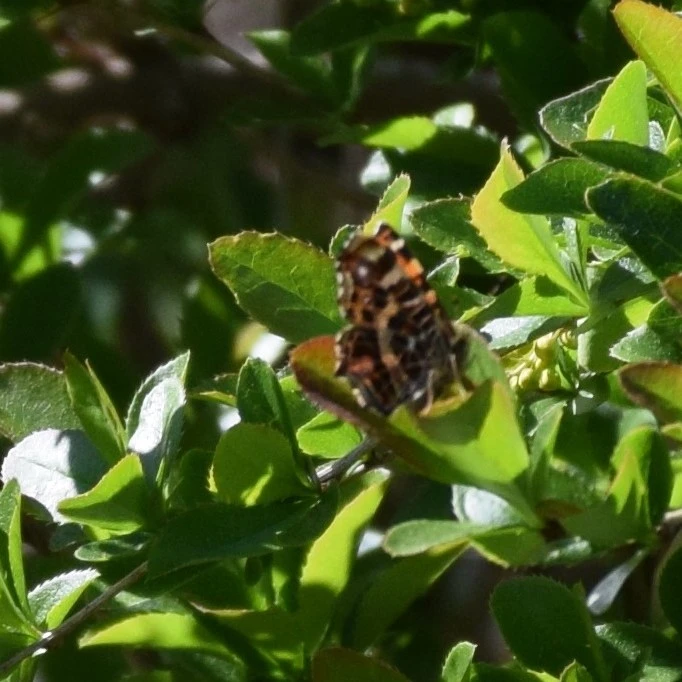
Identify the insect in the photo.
Araschnia levana
